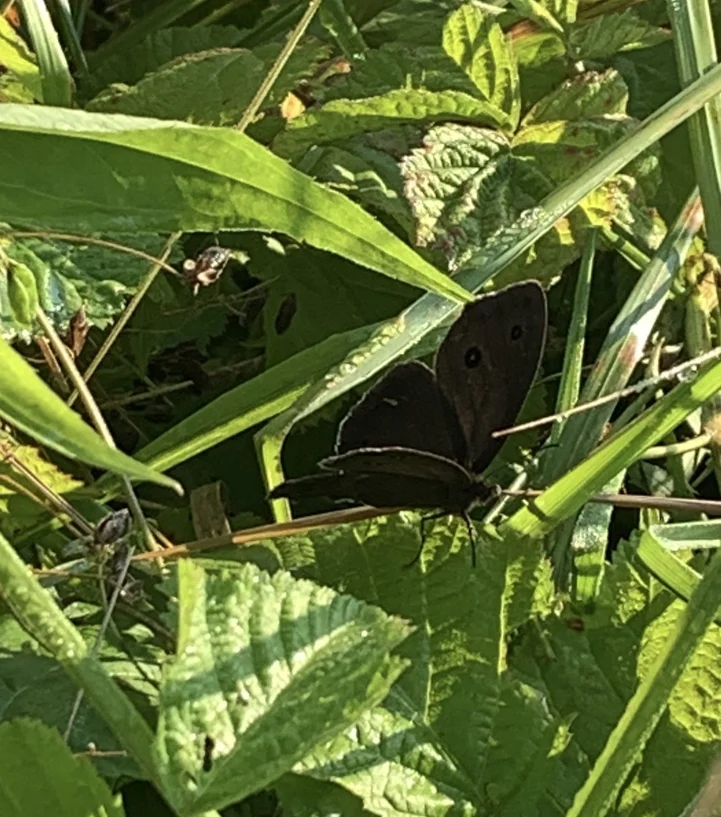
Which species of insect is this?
Minois dryas
